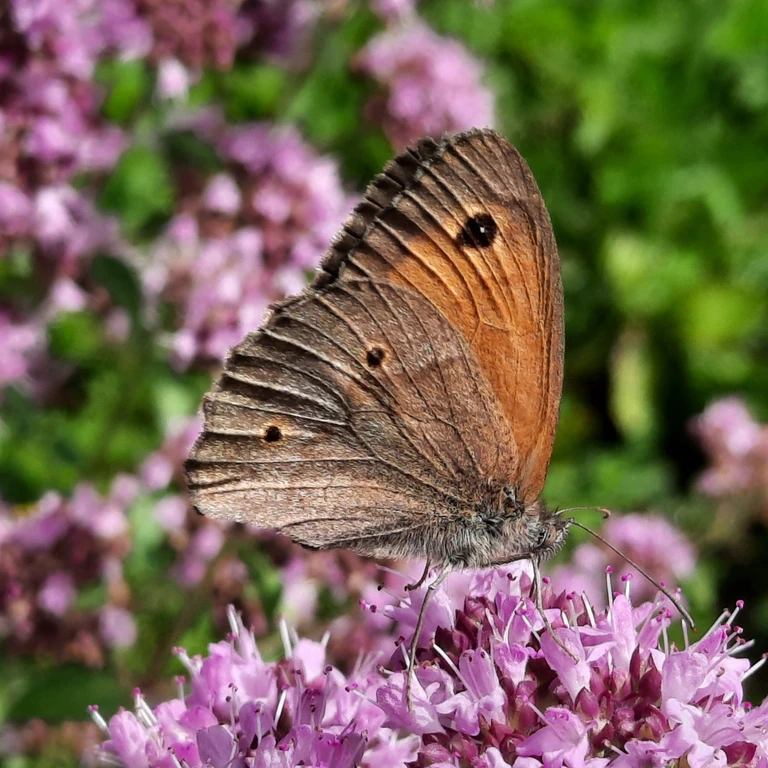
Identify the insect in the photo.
Maniola jurtina
